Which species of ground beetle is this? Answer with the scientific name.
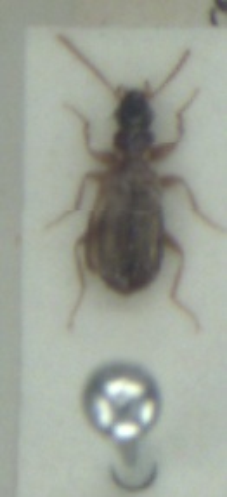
Philorhizus notatus
